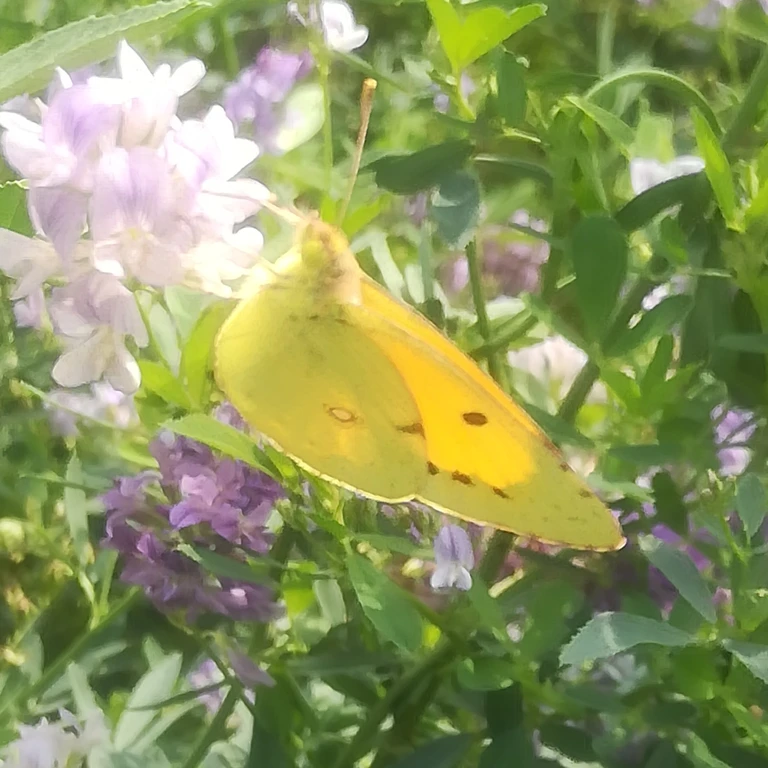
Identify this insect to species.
Colias croceus
